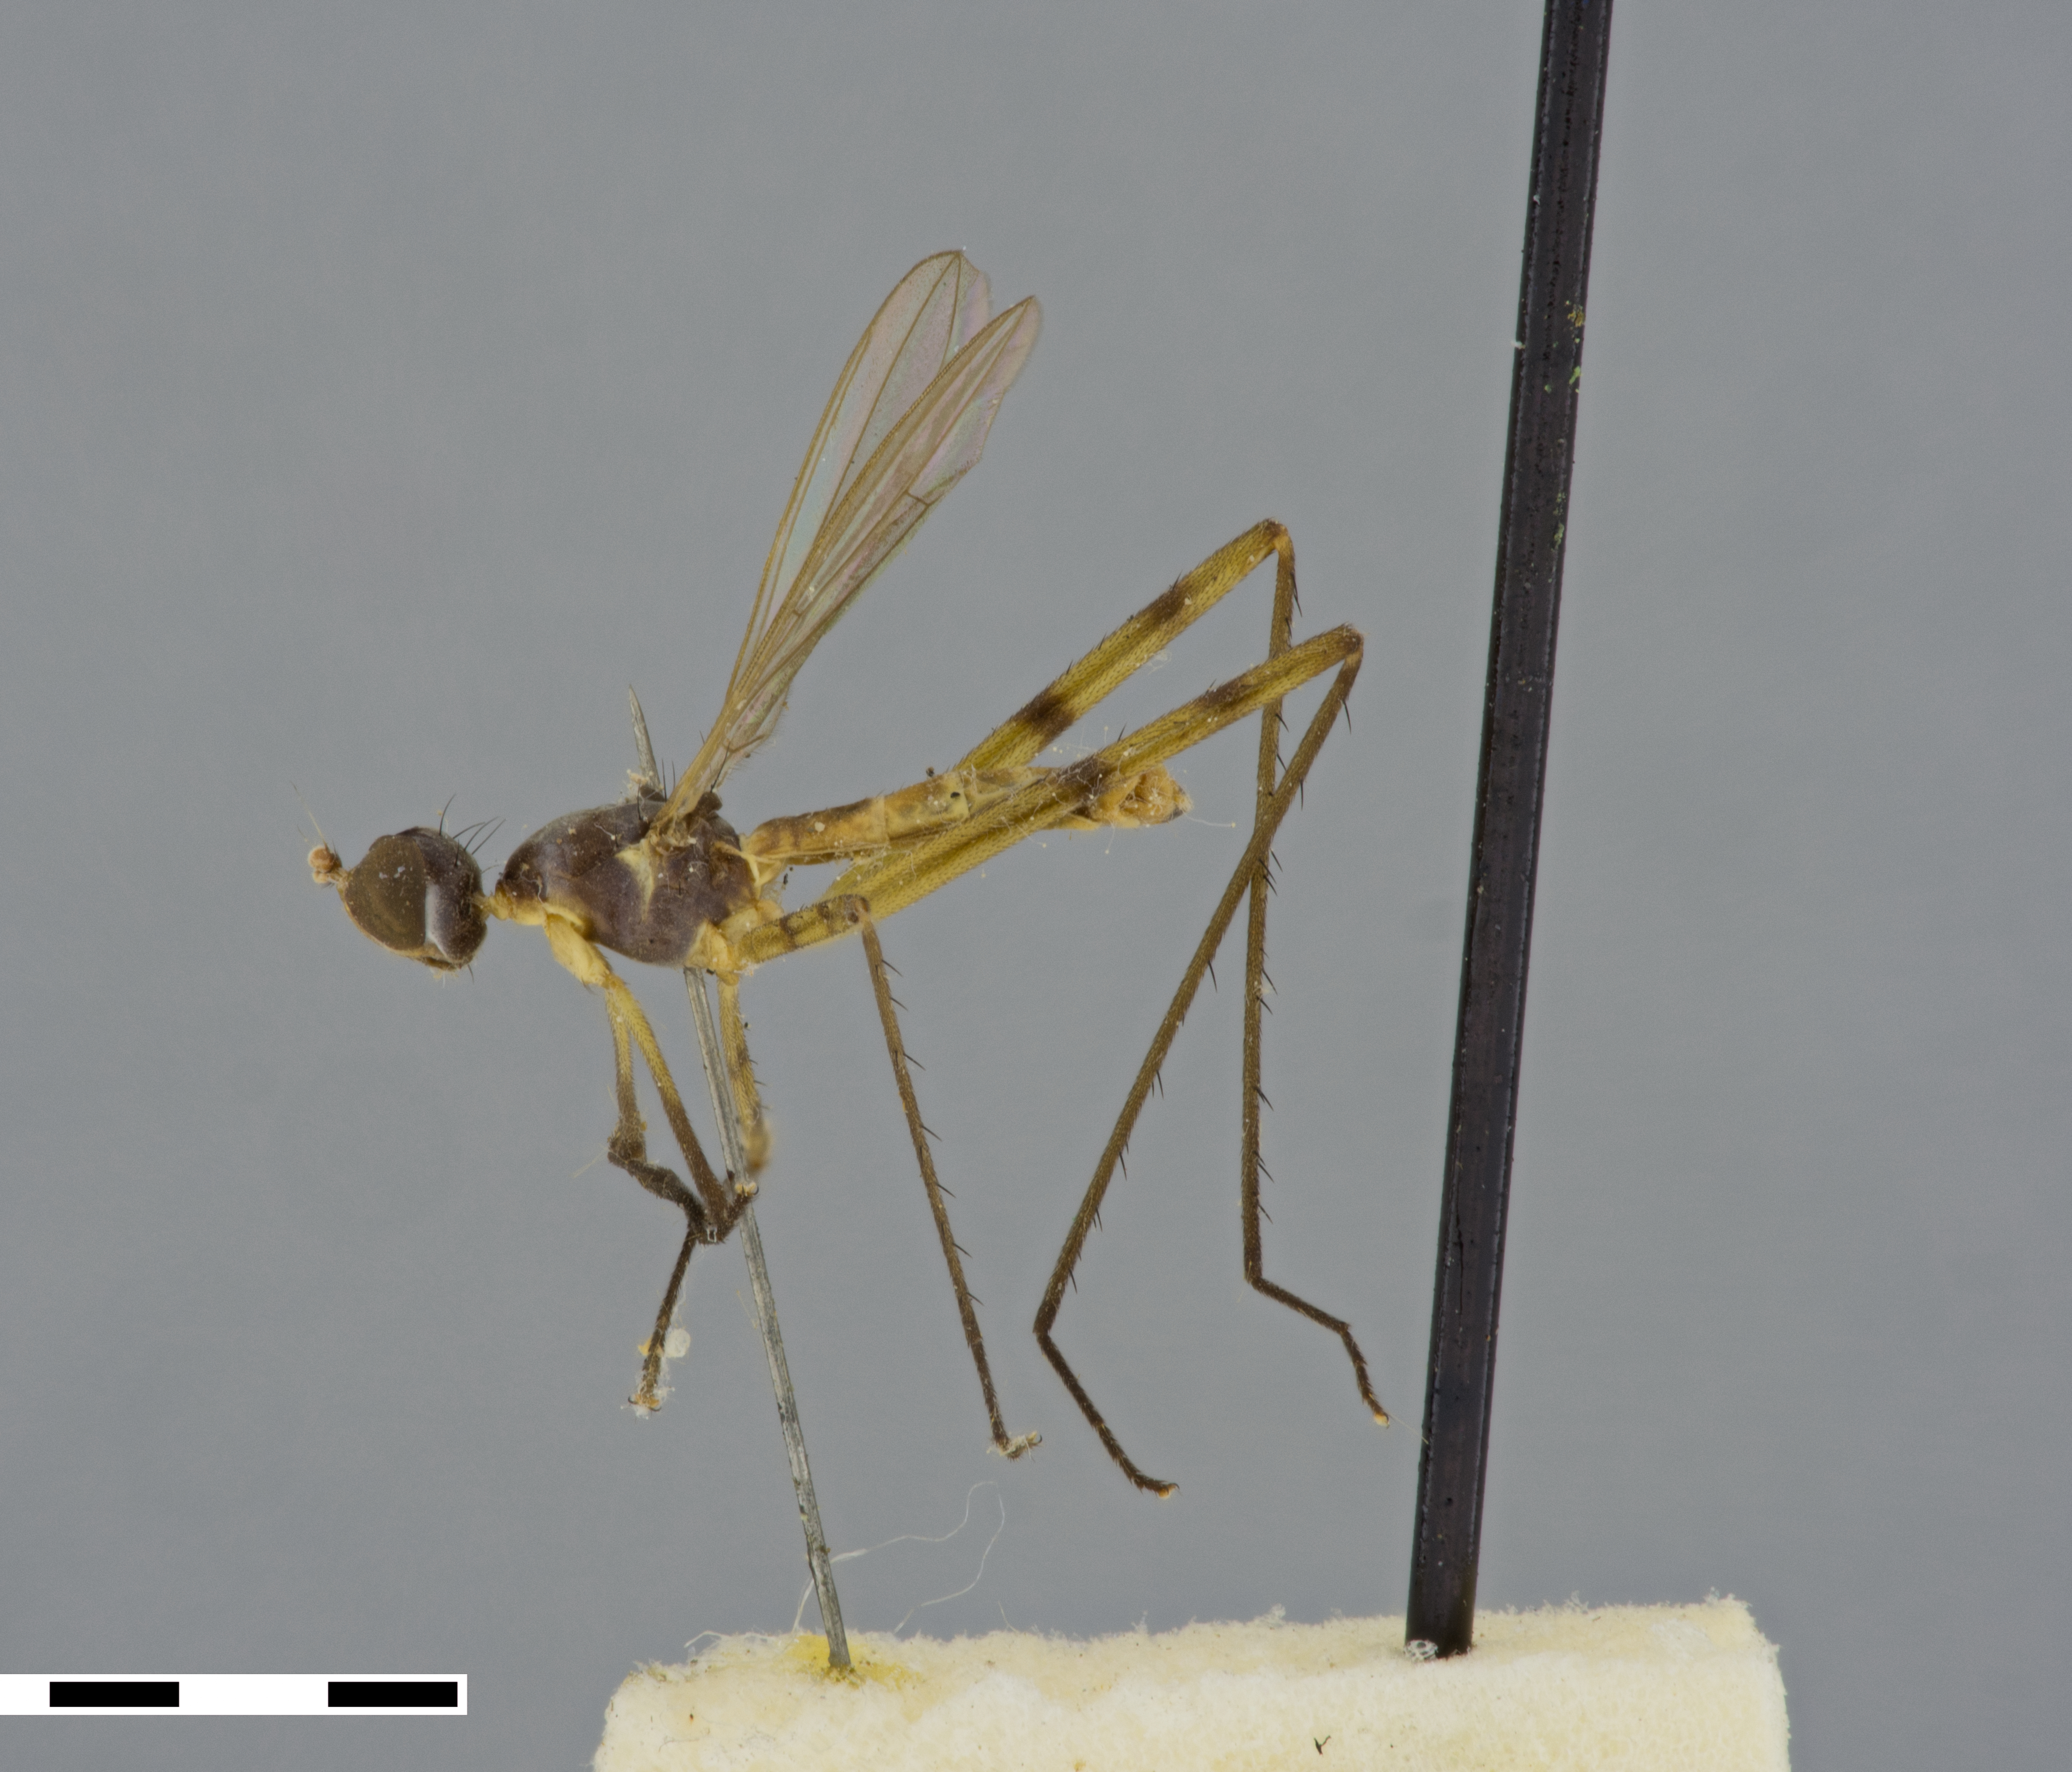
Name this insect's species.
Micropeza abbreviata
